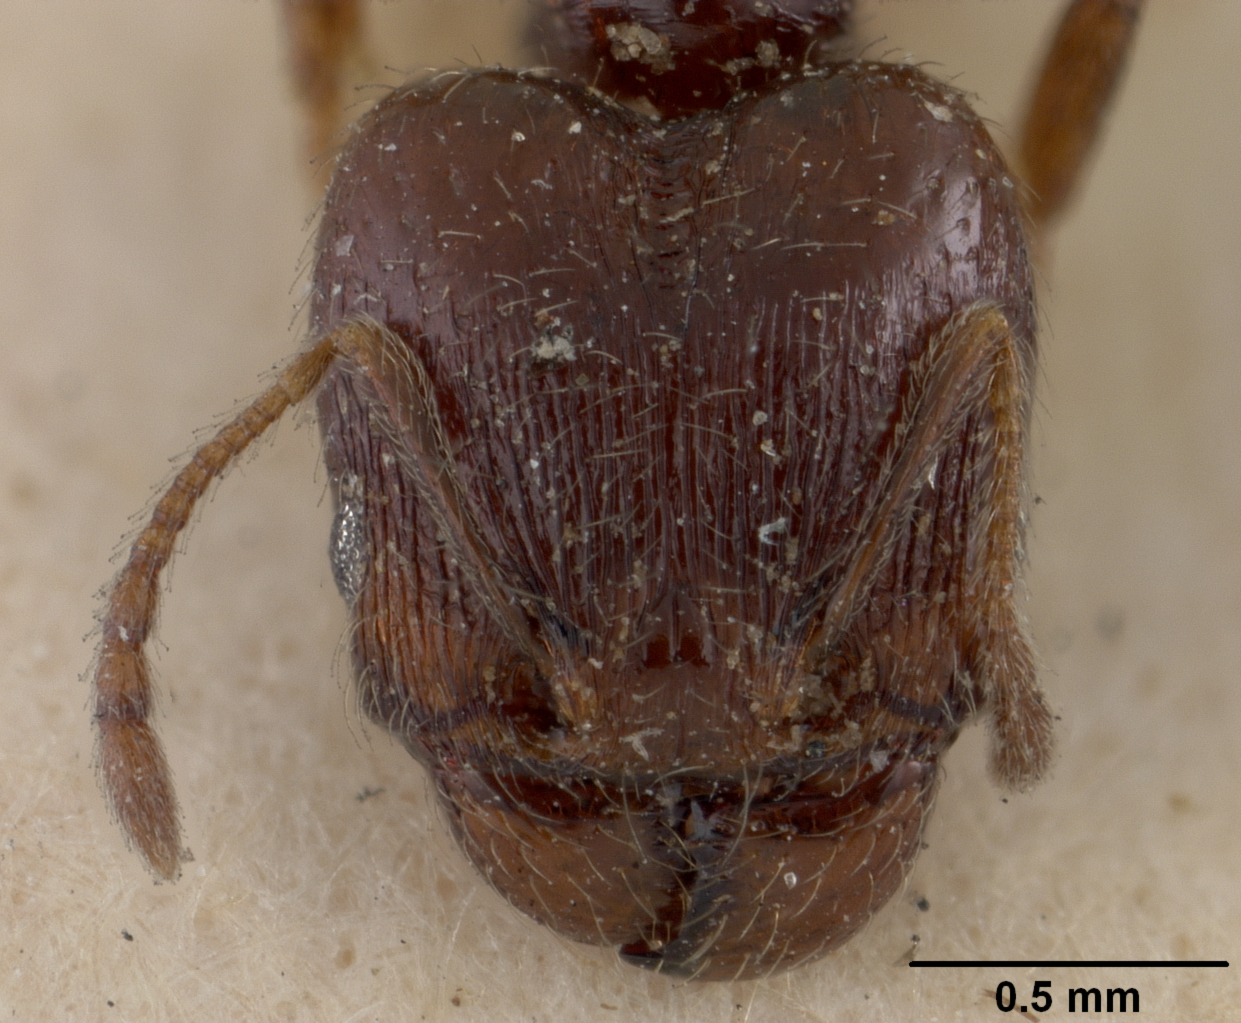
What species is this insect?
Pheidole ceres
